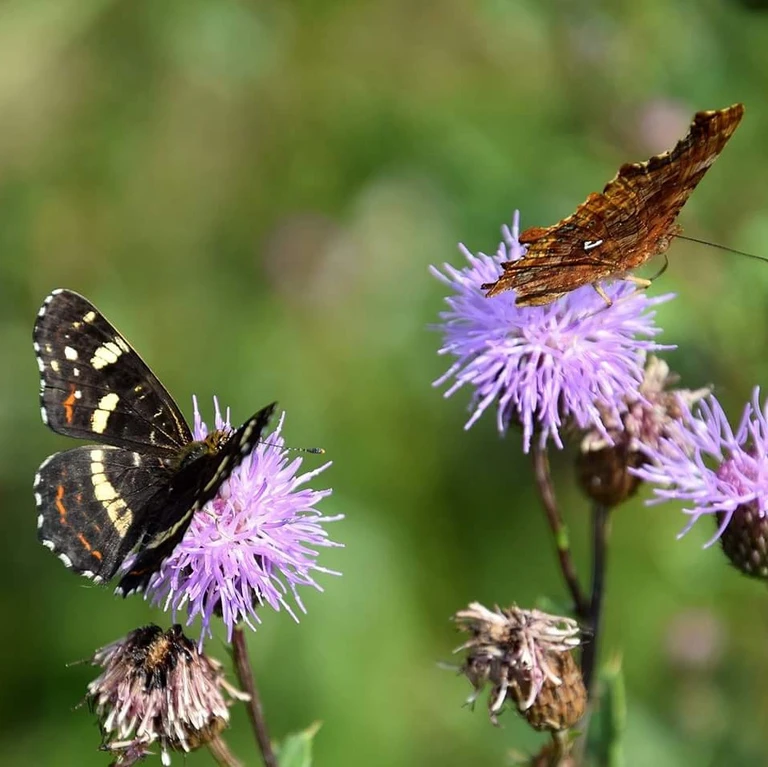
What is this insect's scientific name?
Araschnia levana
